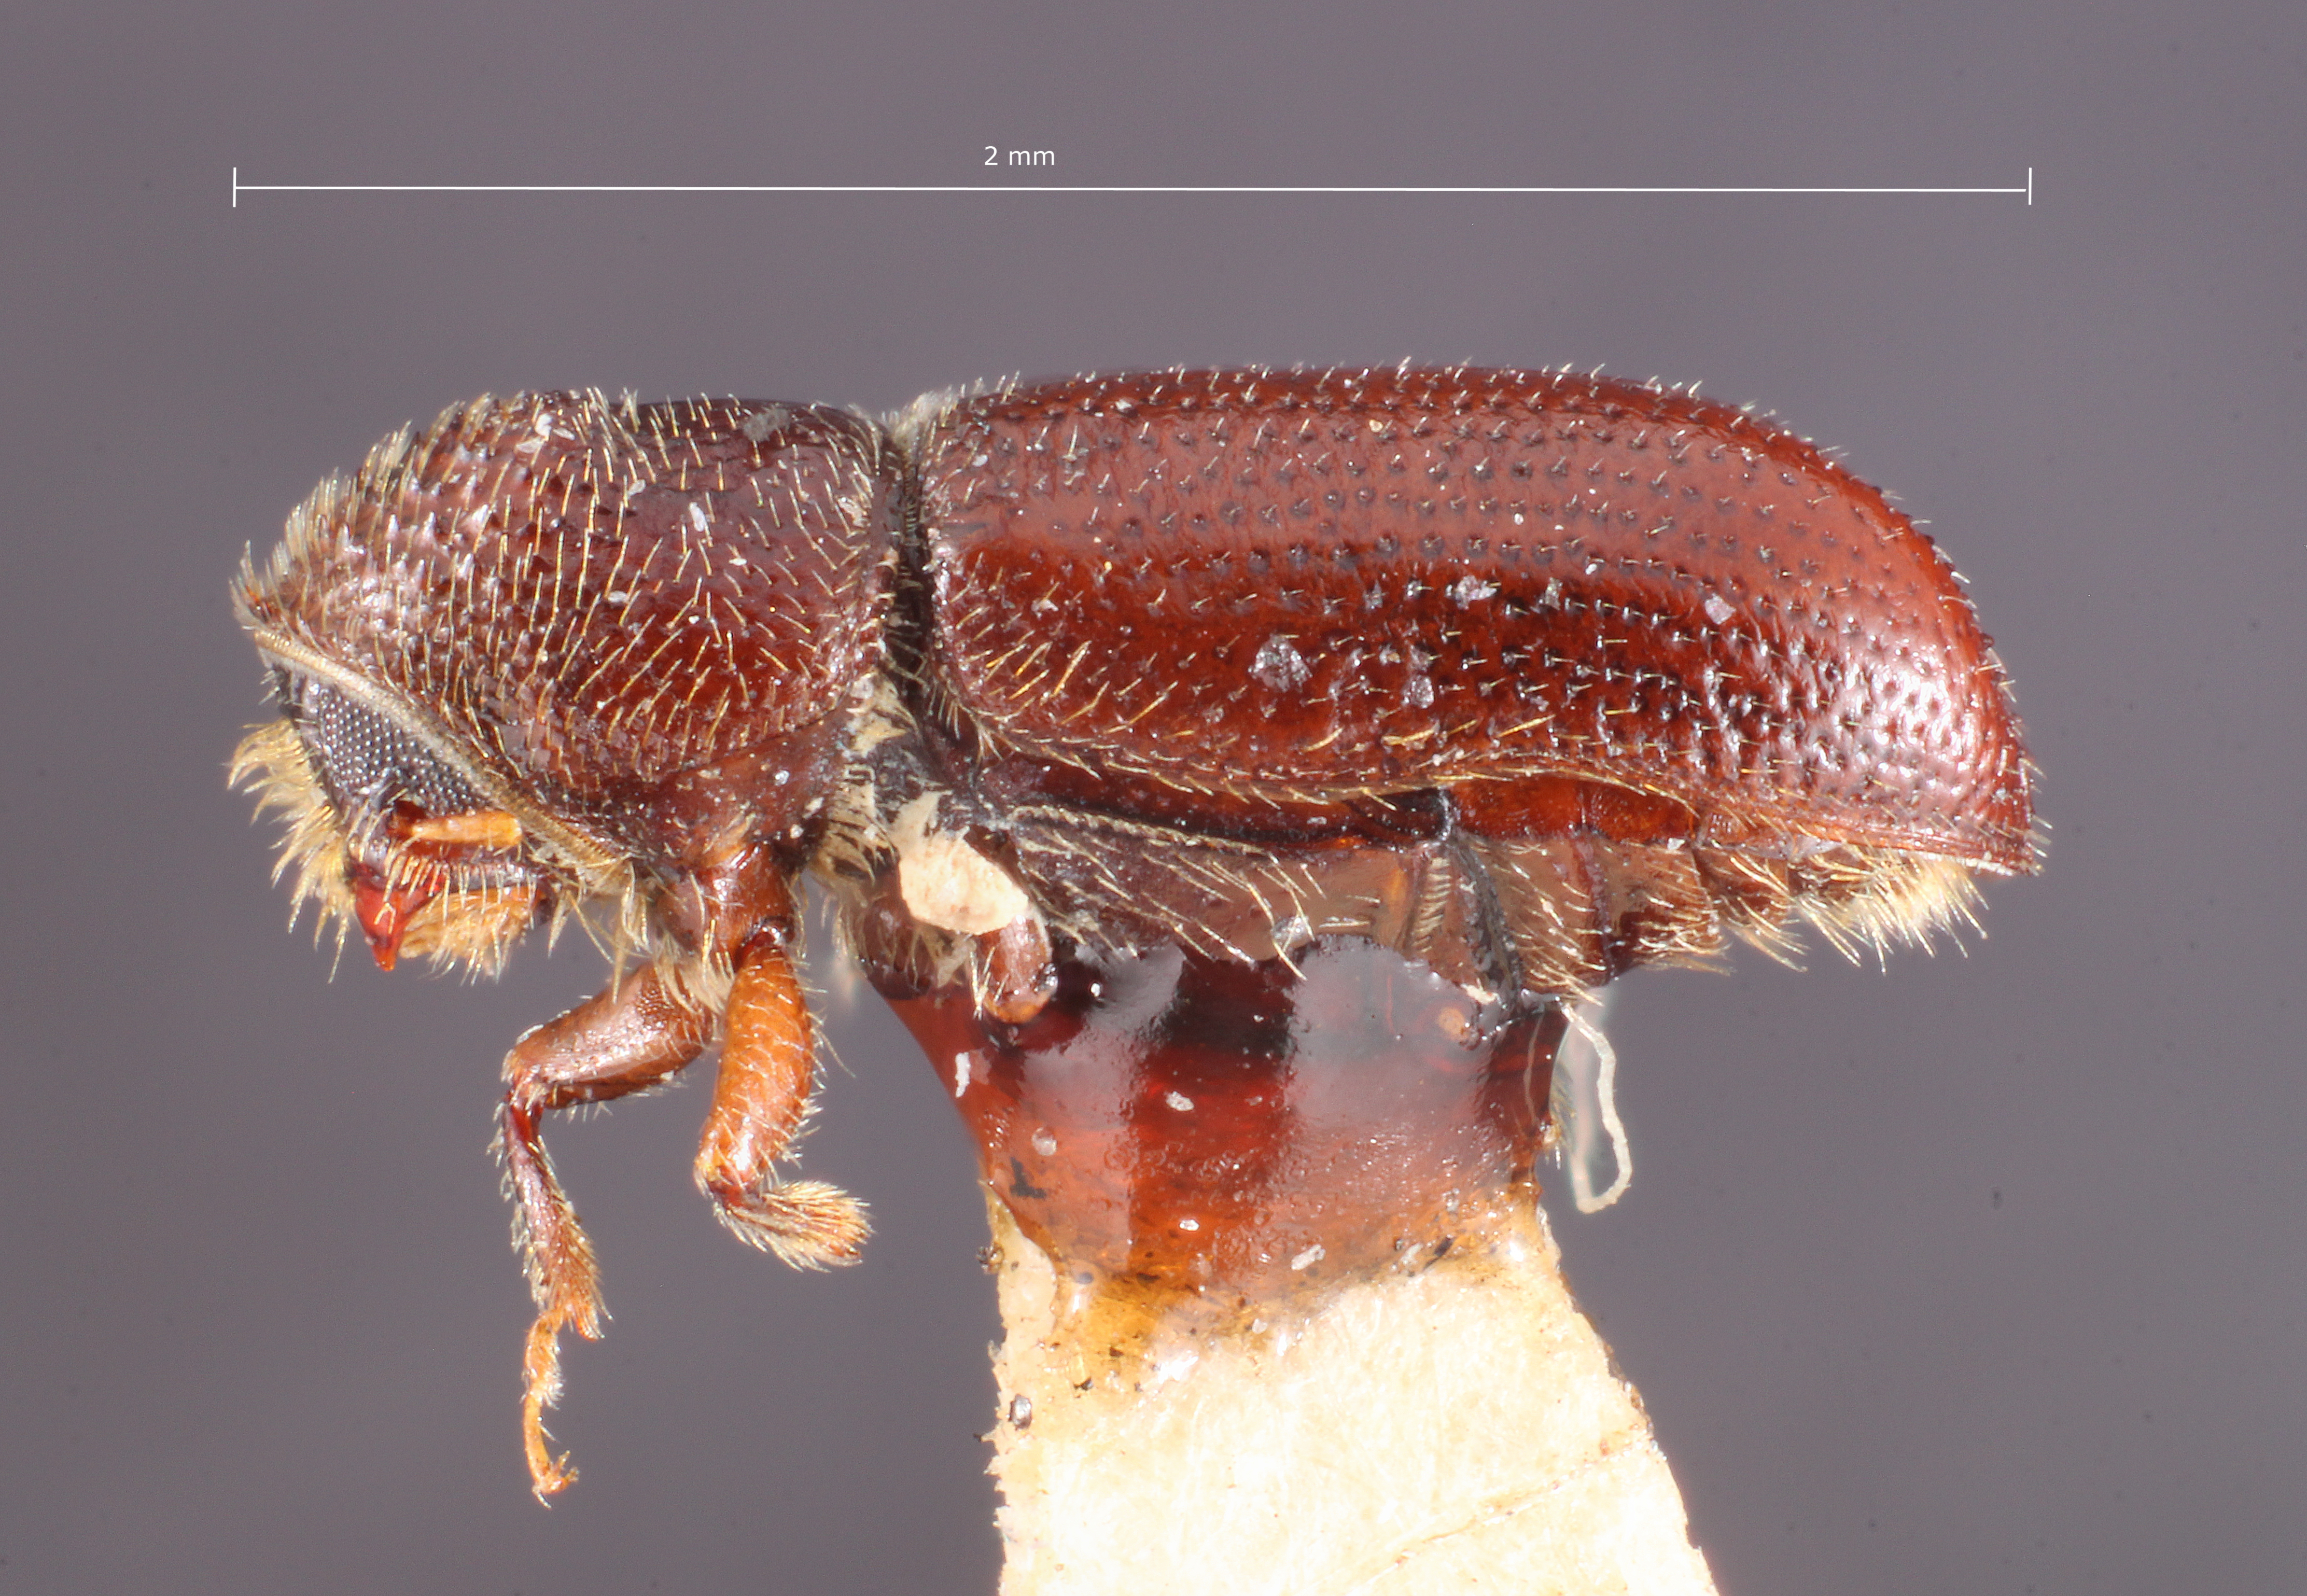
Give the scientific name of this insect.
Pityophthorus caelator
